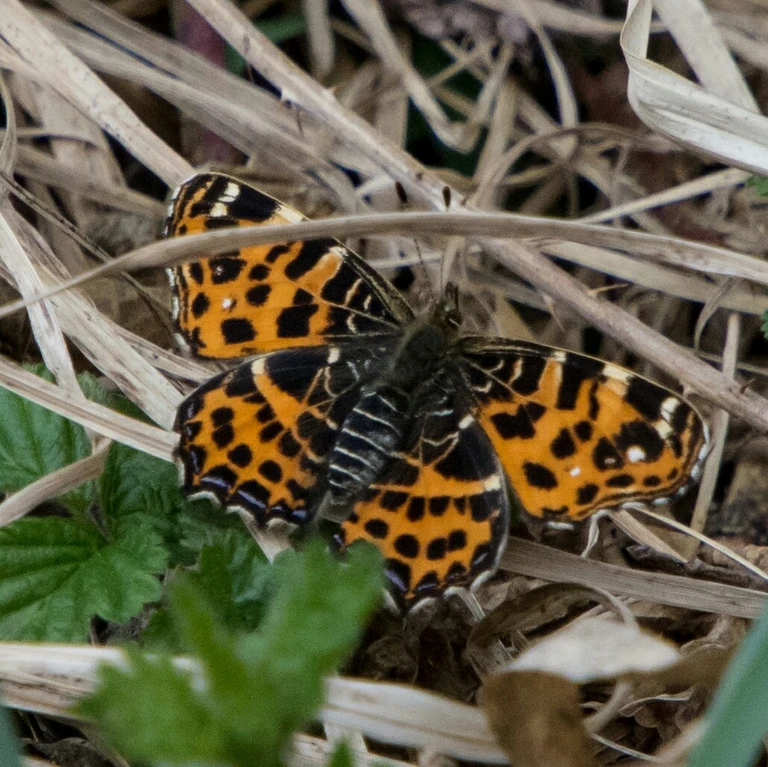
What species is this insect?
Araschnia levana
